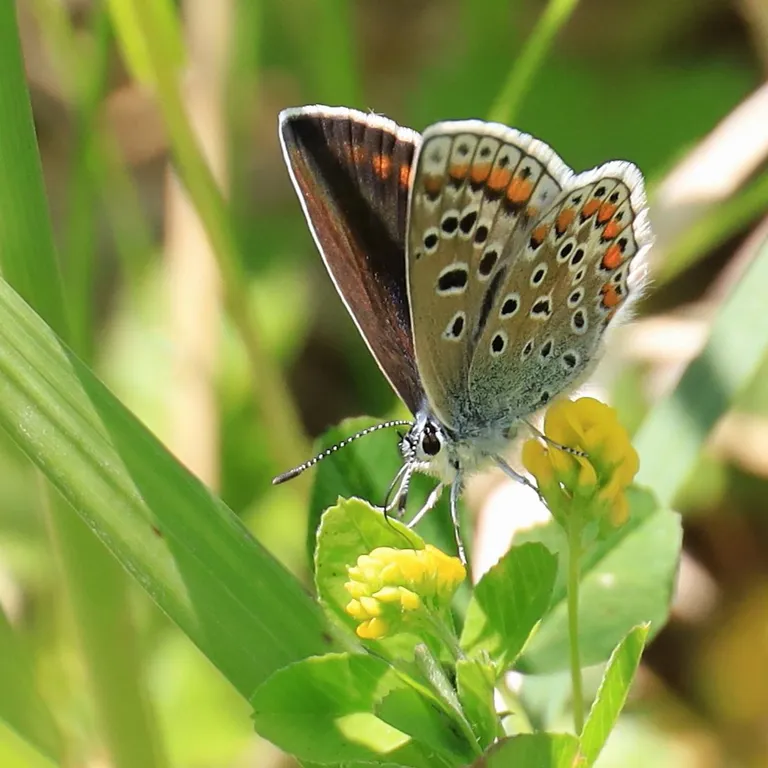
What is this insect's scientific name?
Polyommatus icarus
